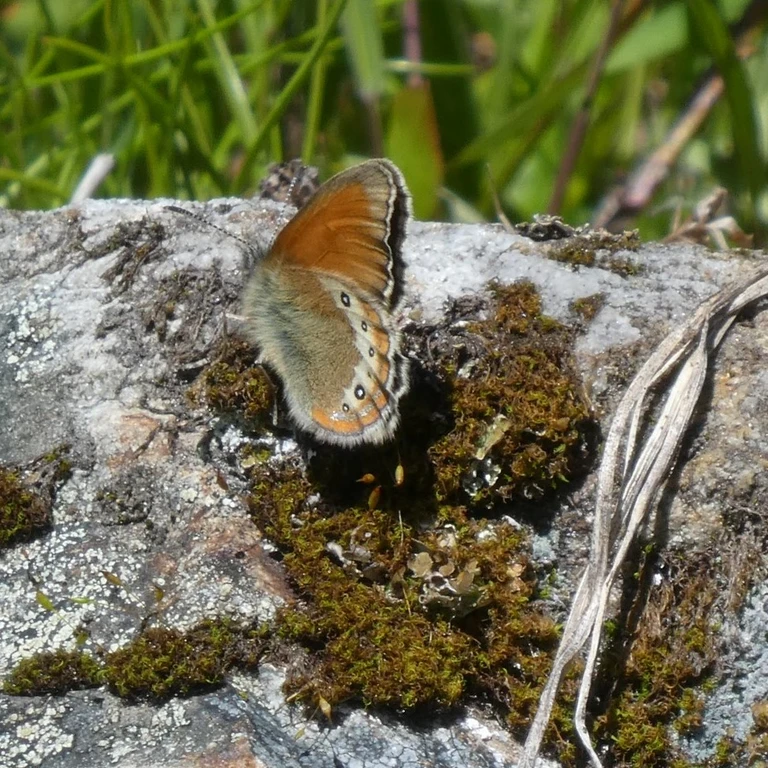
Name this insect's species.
Coenonympha gardetta
